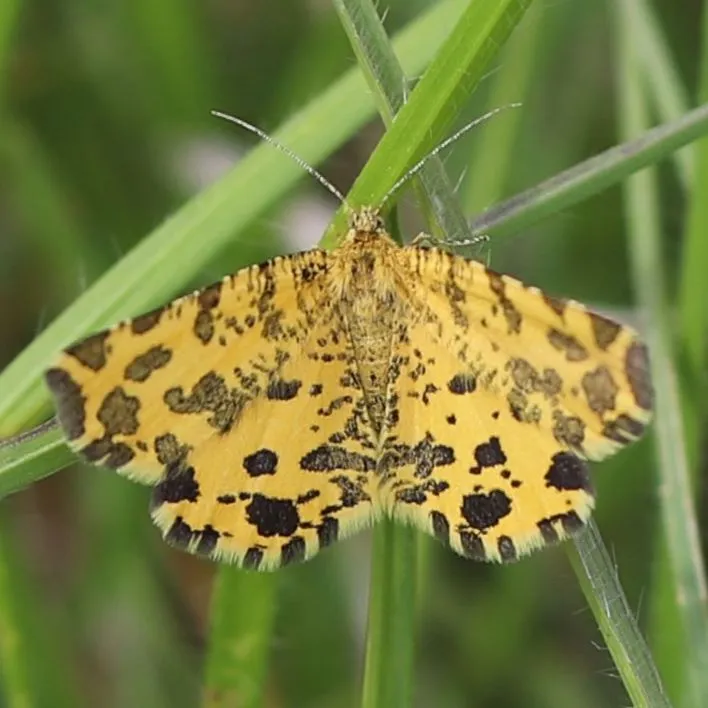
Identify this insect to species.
Pseudopanthera macularia
